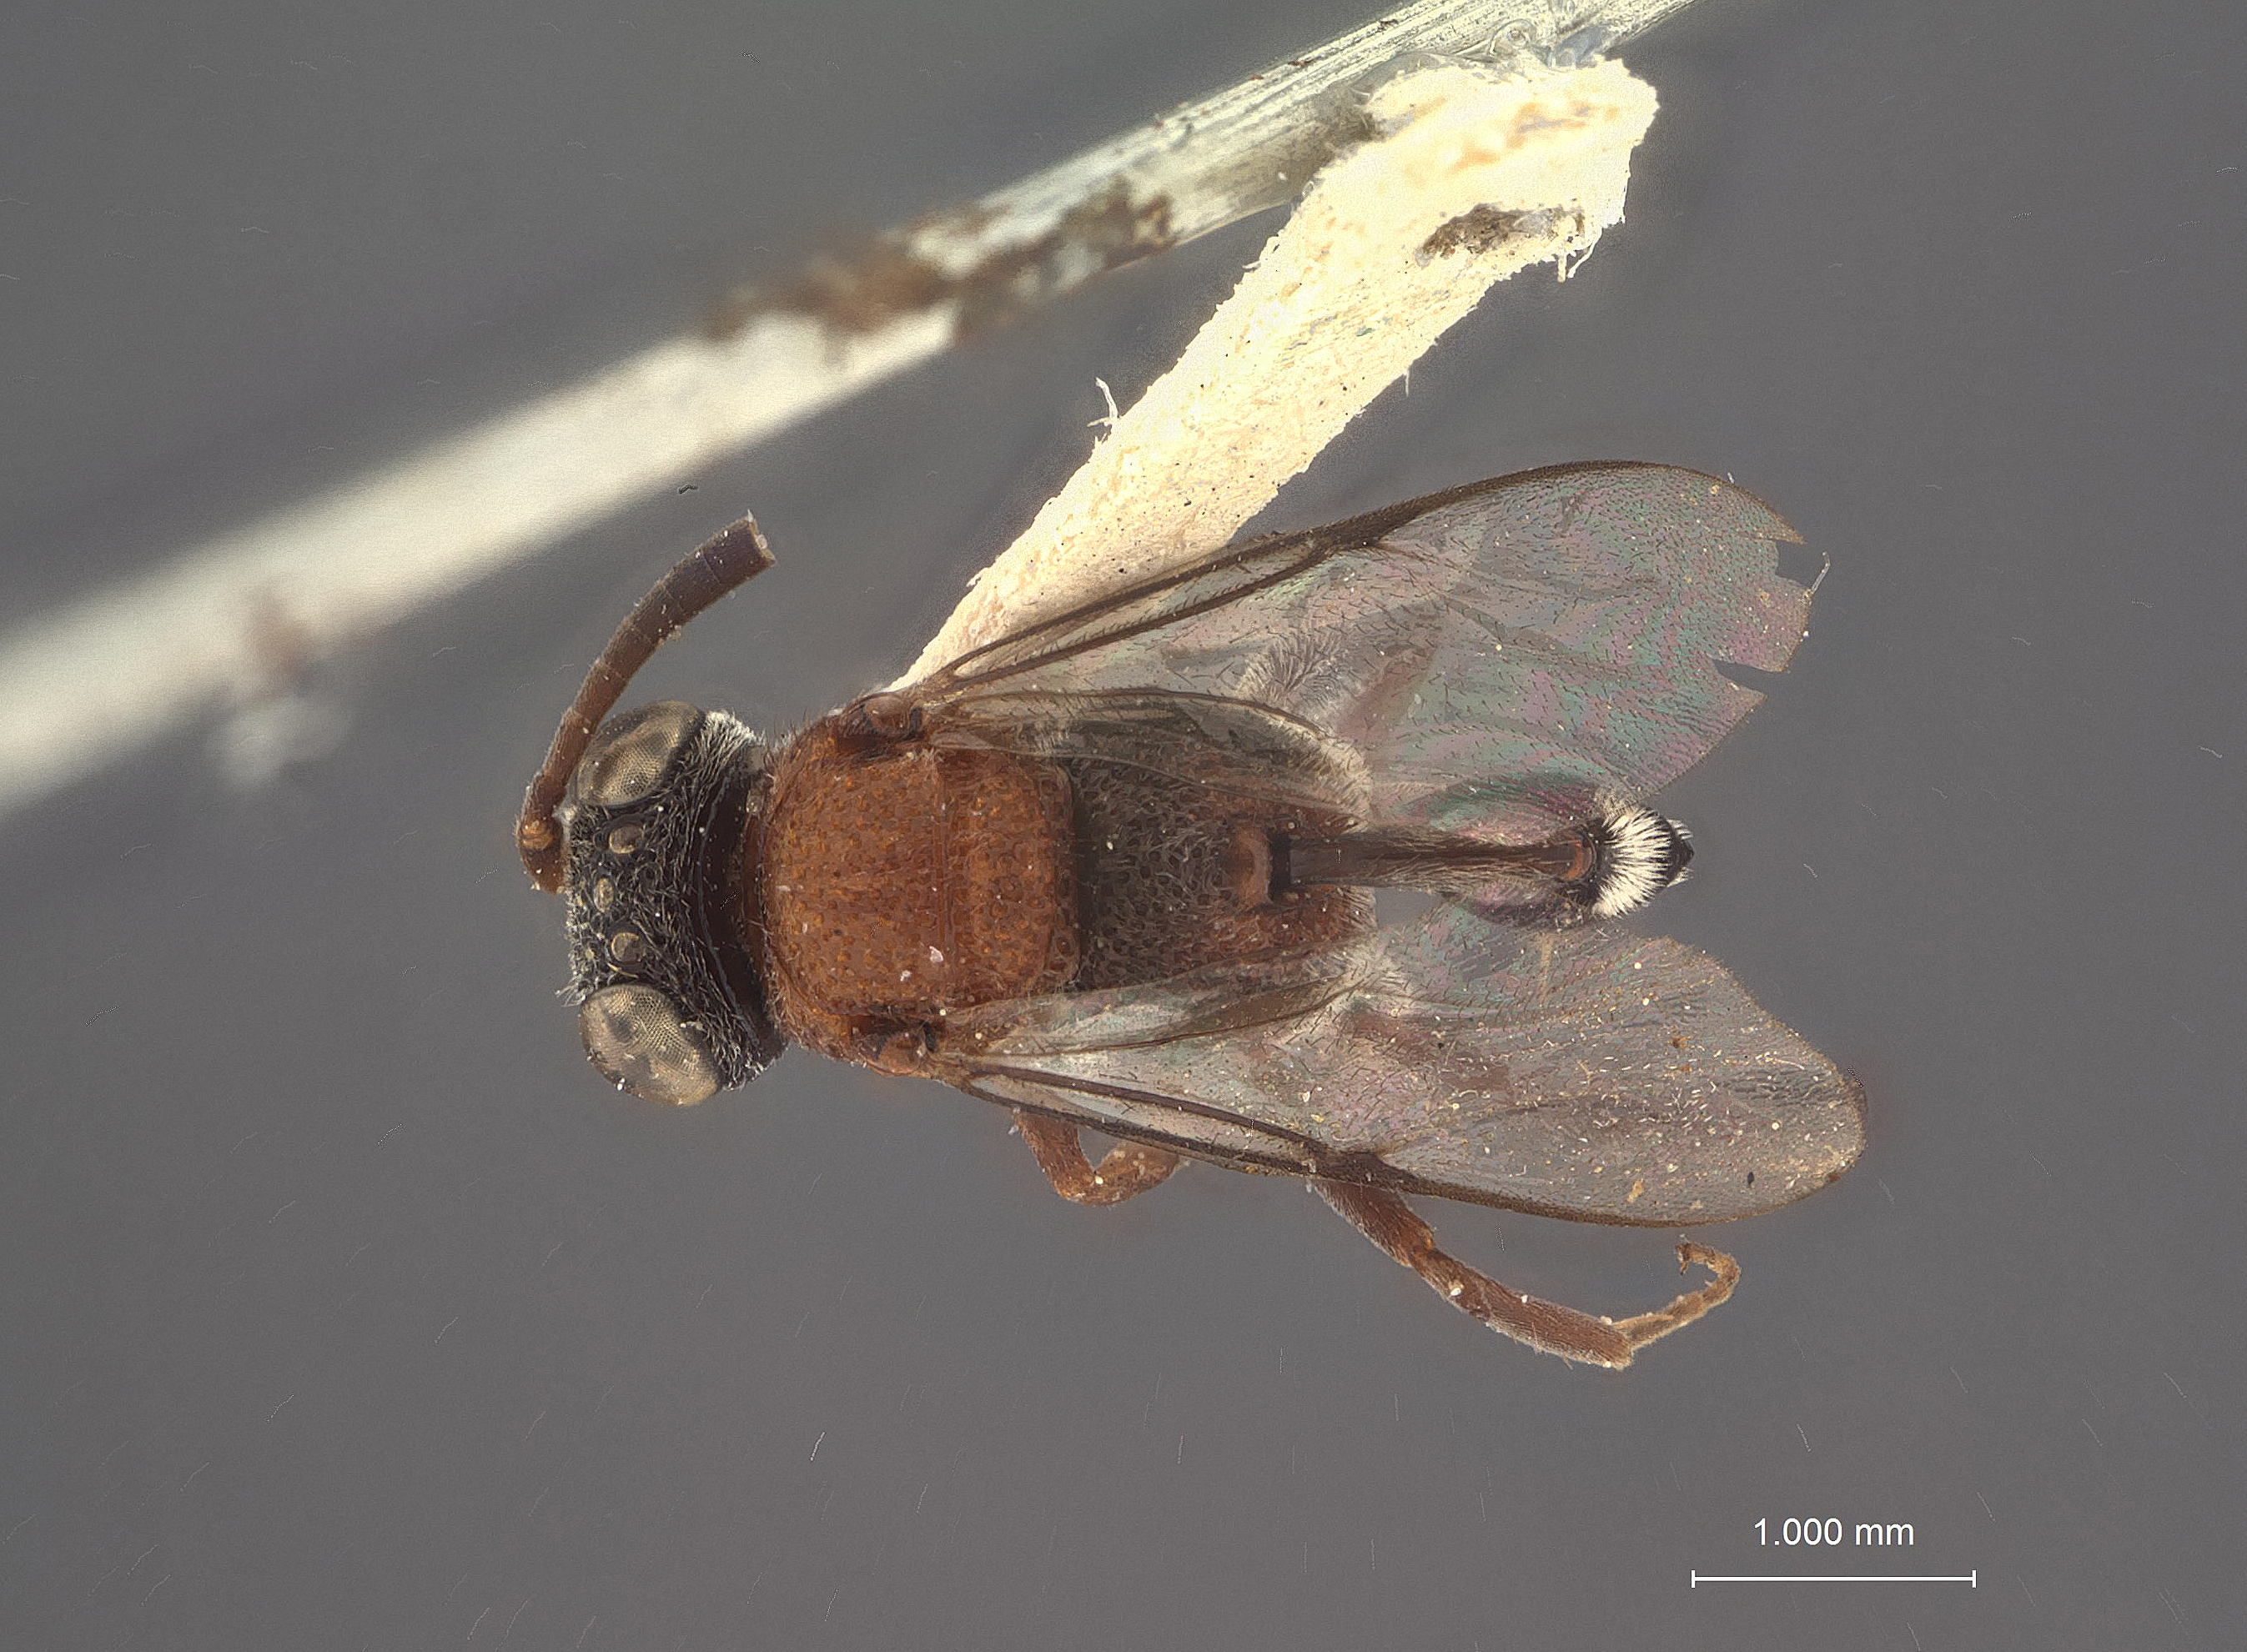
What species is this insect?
Hyptia weithi
